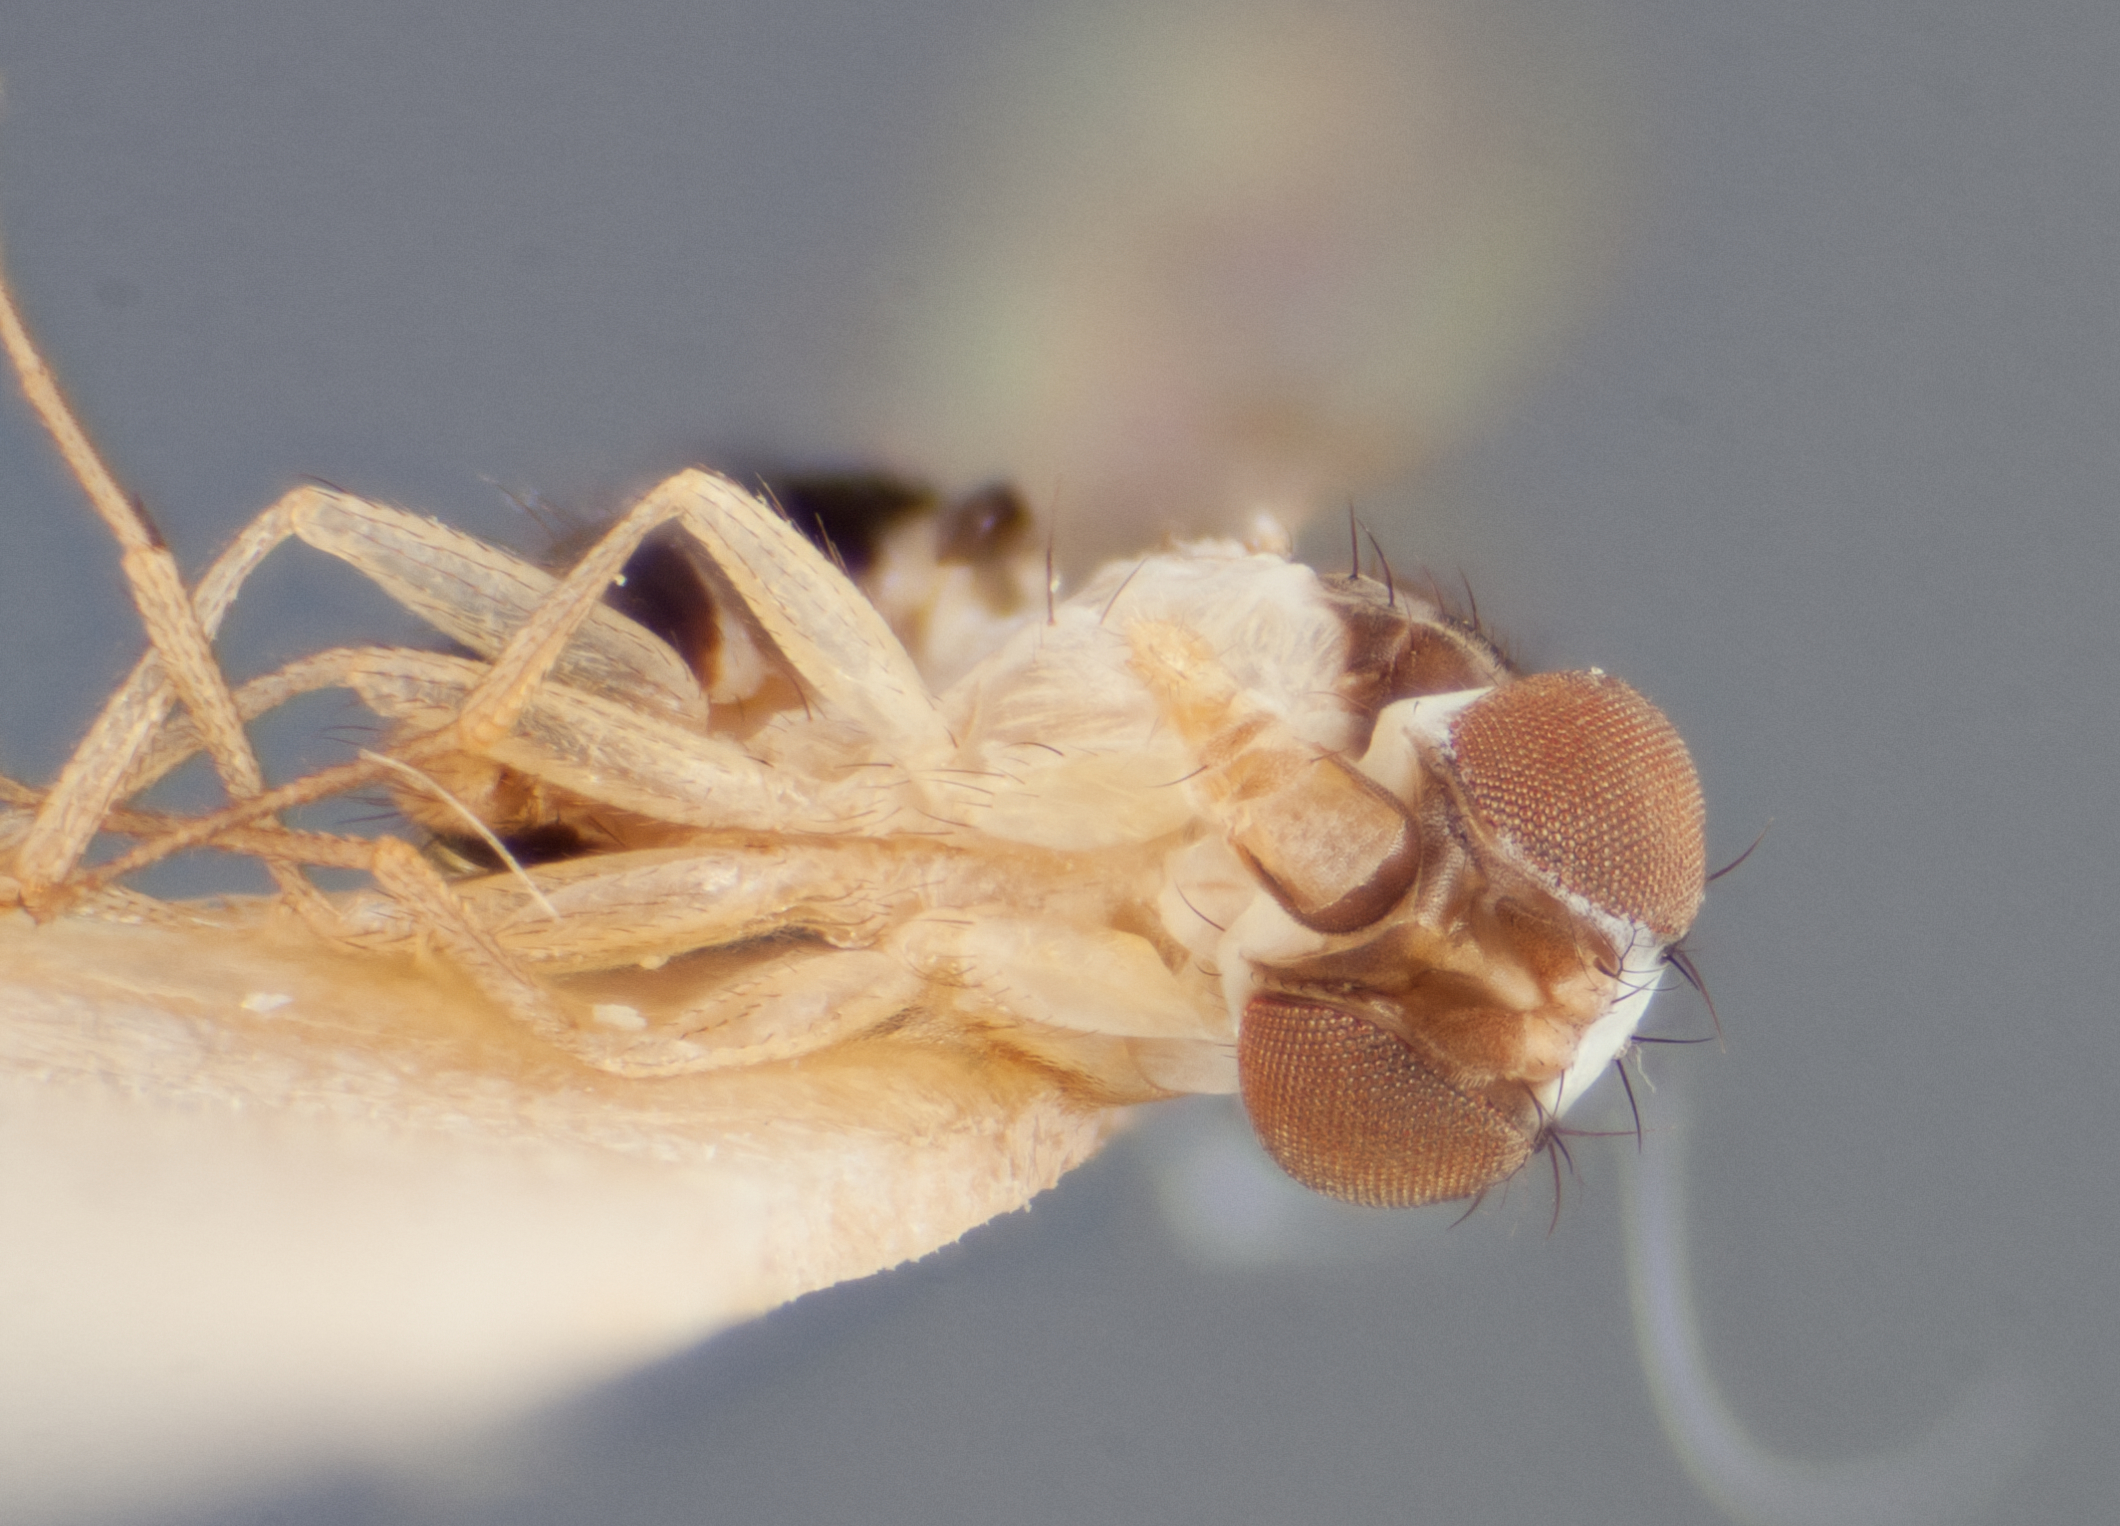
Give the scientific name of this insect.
Mycodrosophila pseudoprojectans
